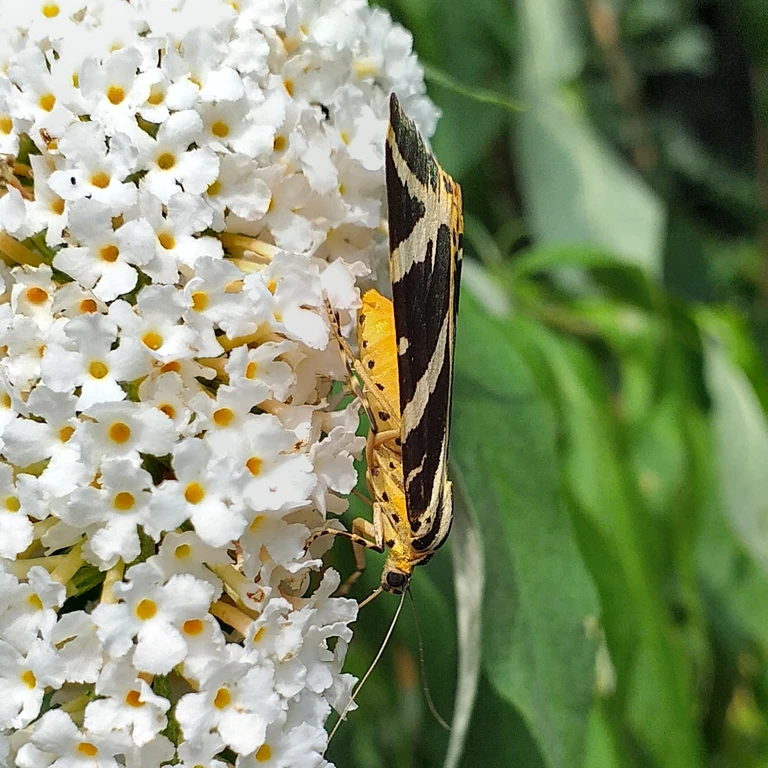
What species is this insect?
Euplagia quadripunctaria
